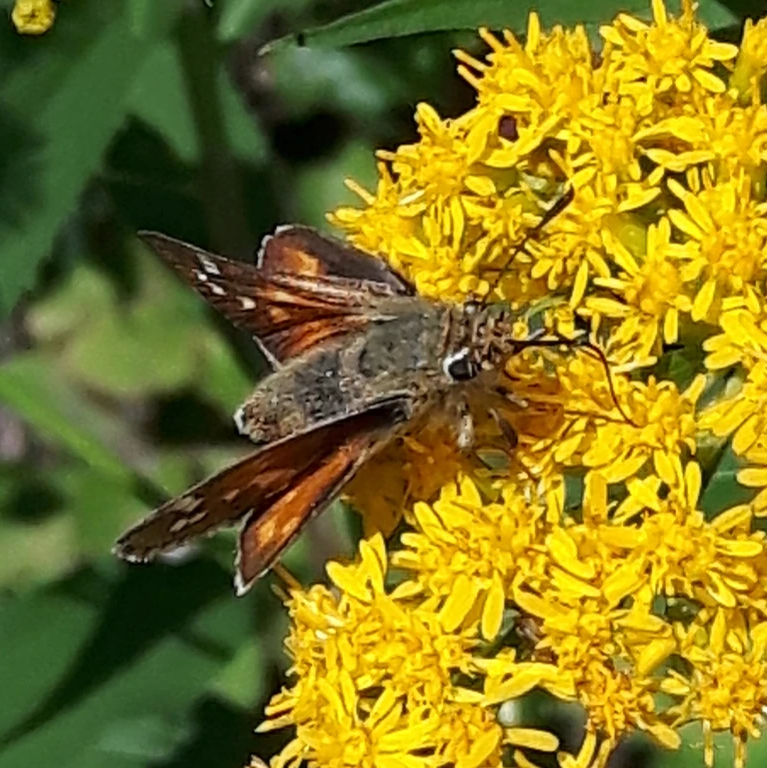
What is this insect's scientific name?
Hesperia comma
